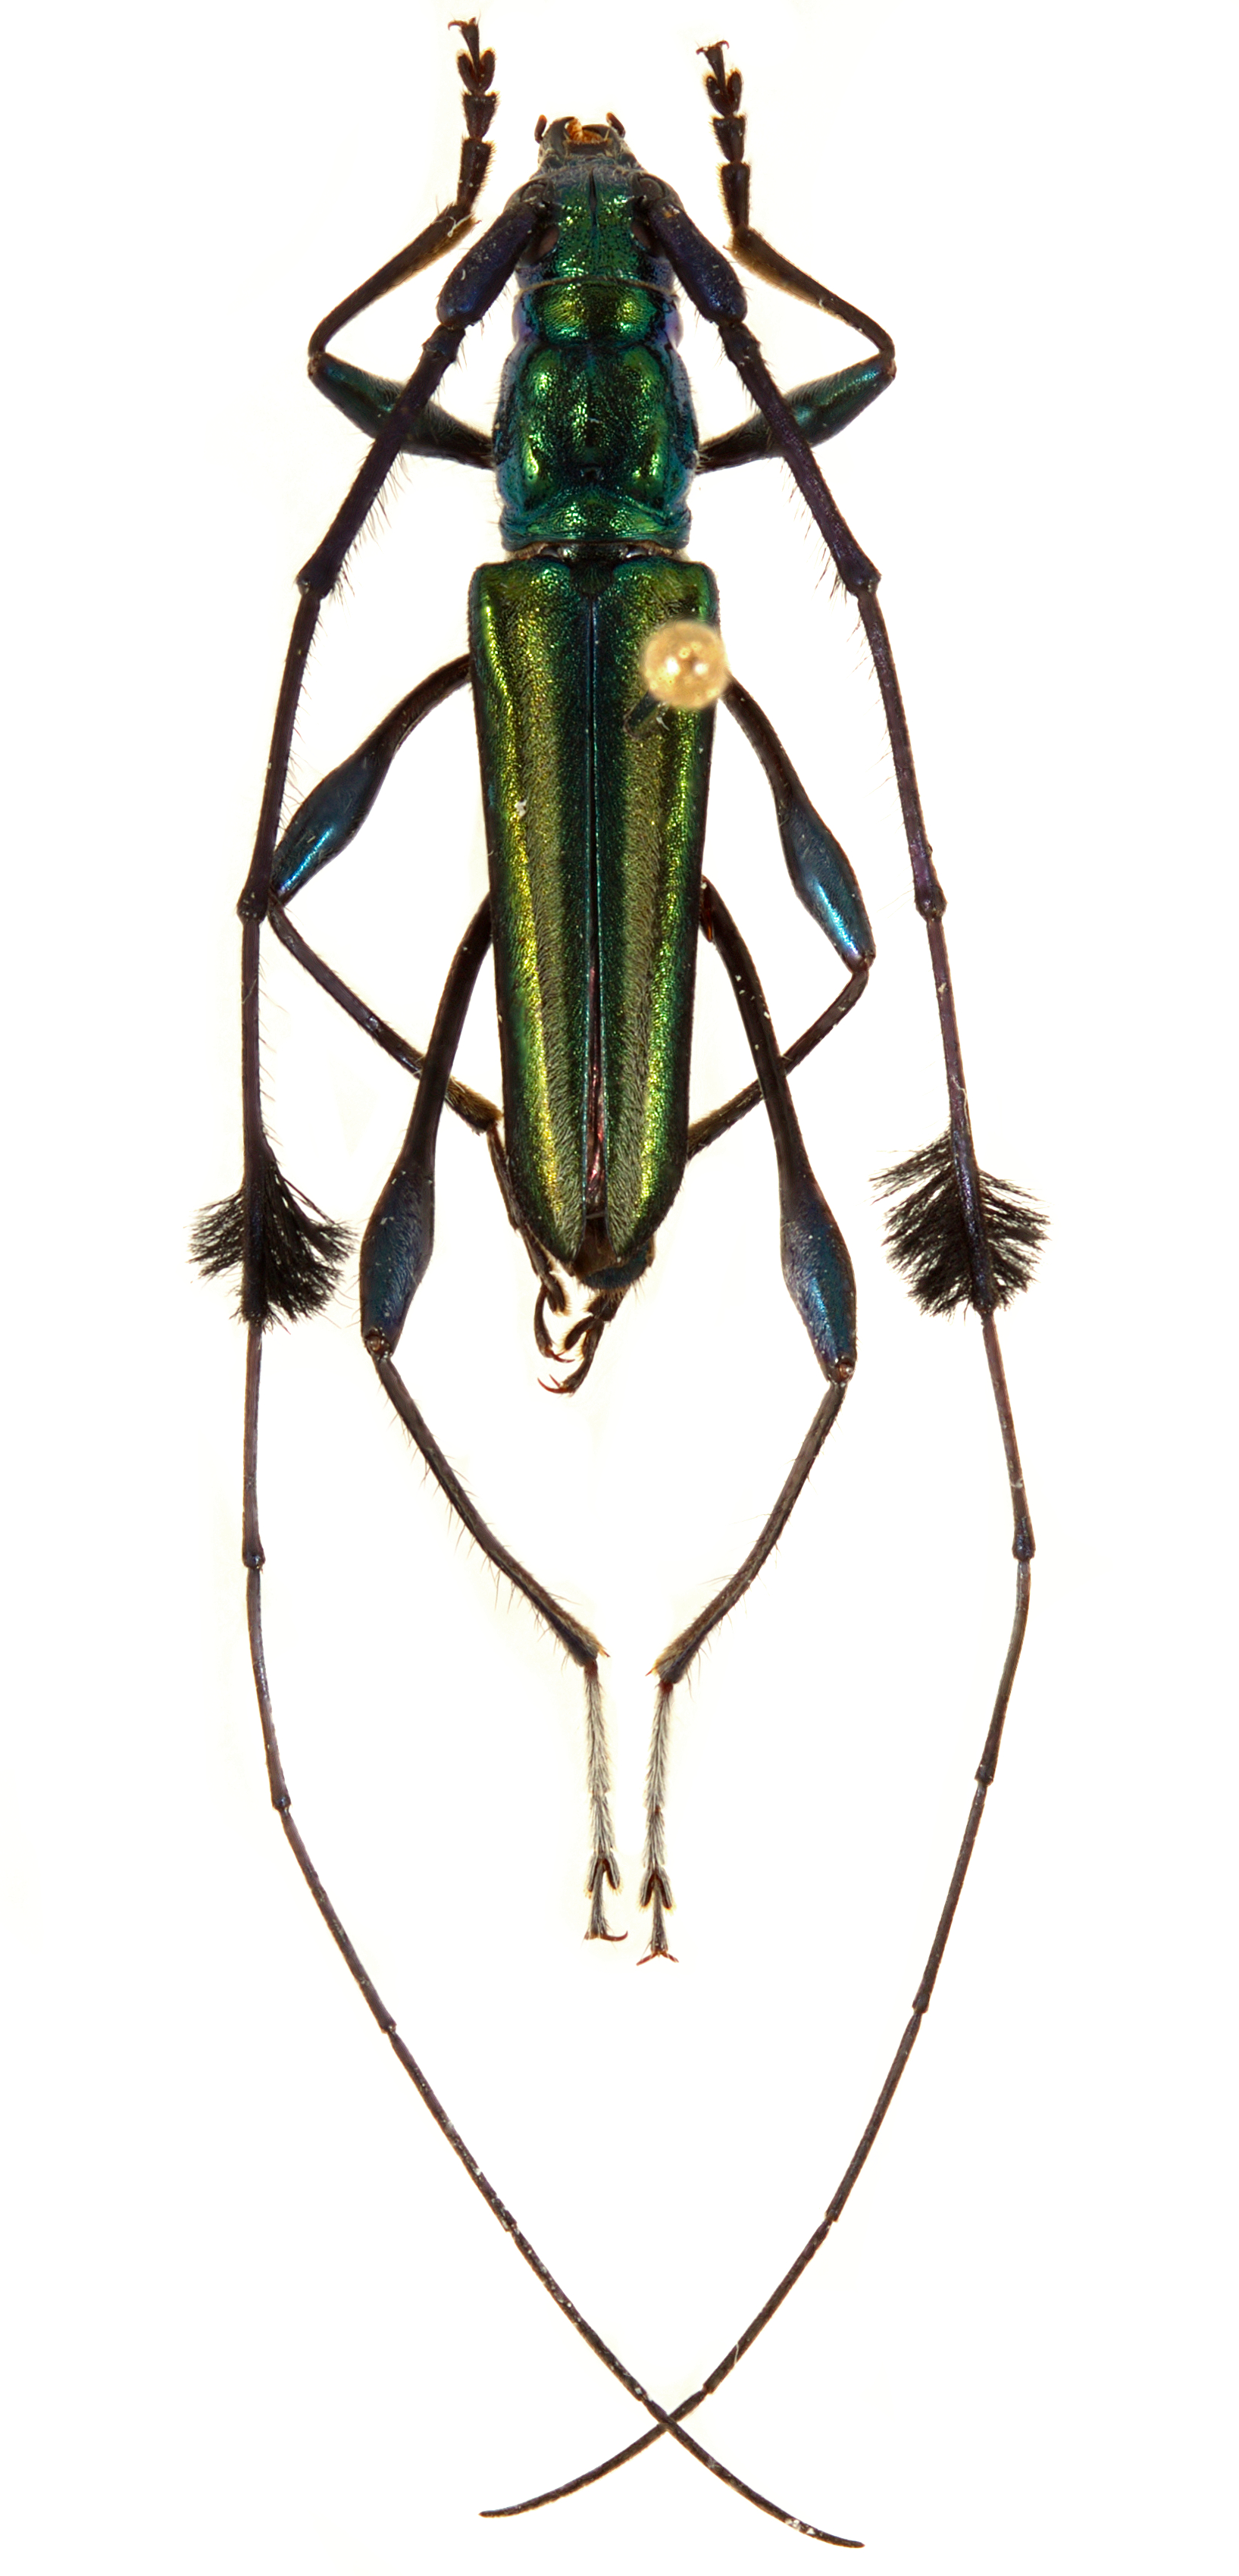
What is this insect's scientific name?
Cosmisoma martyr
